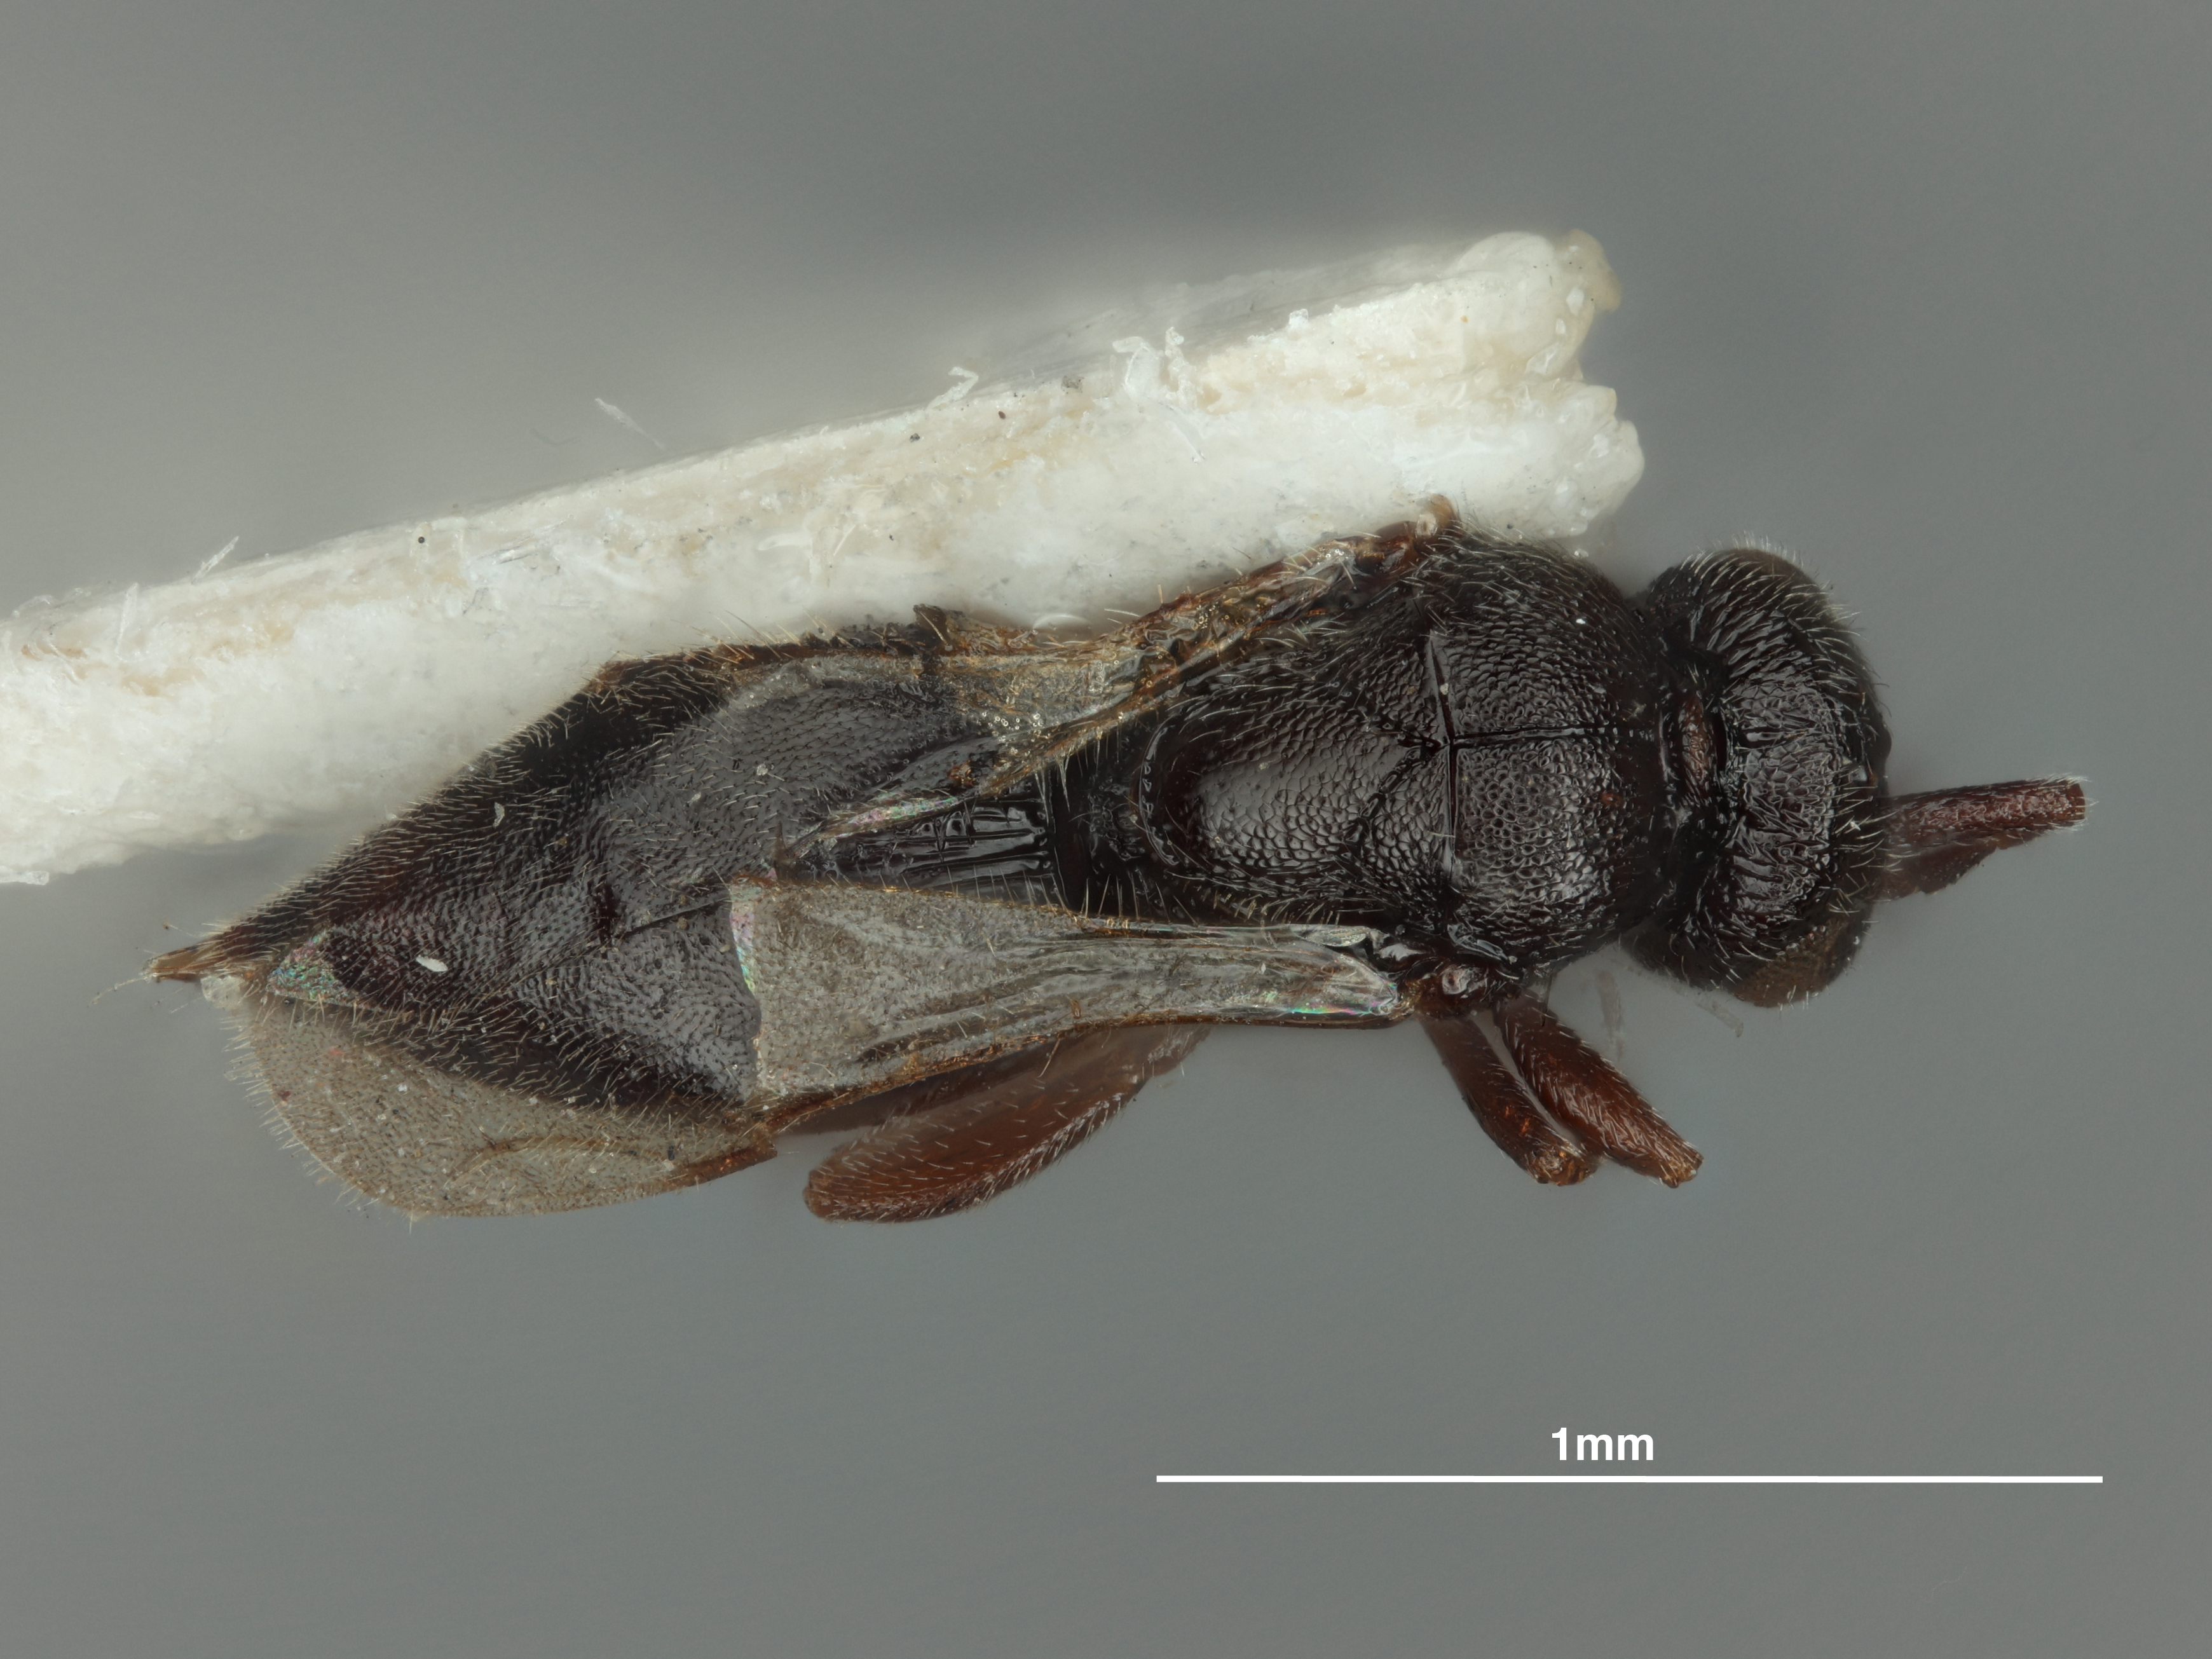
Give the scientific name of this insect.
Ceraphron amplus
